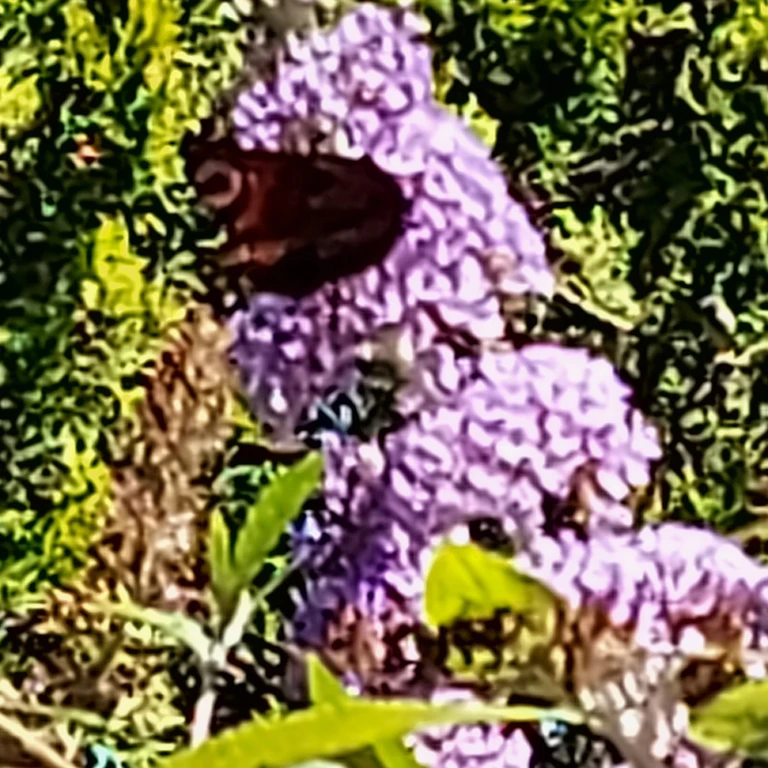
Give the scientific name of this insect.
Aglais io
